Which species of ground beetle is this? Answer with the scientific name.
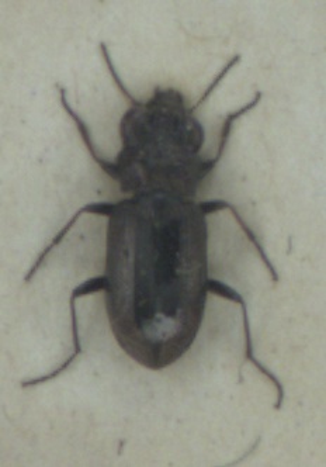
Notiophilus biguttatus
